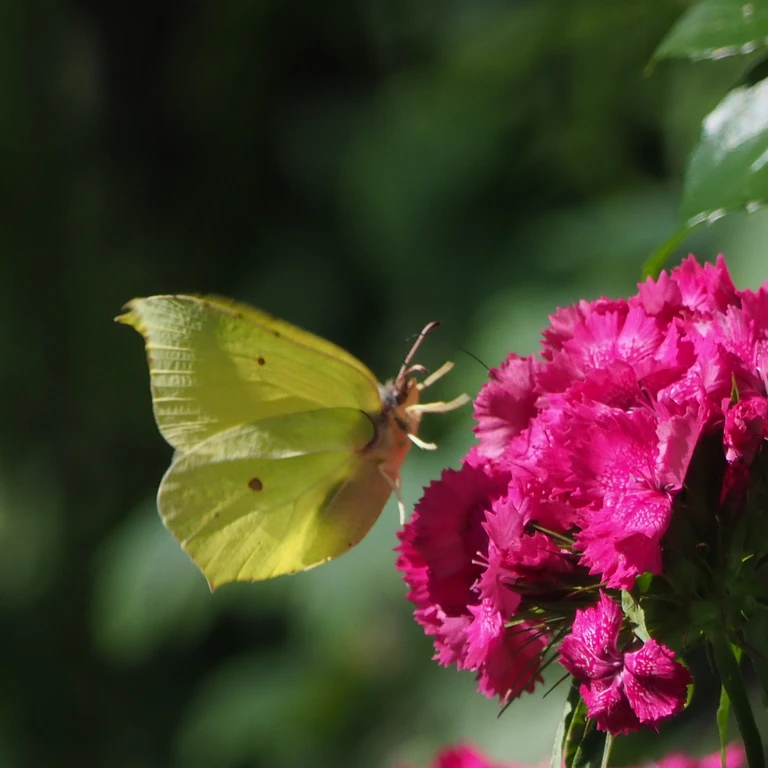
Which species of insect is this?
Gonepteryx rhamni
